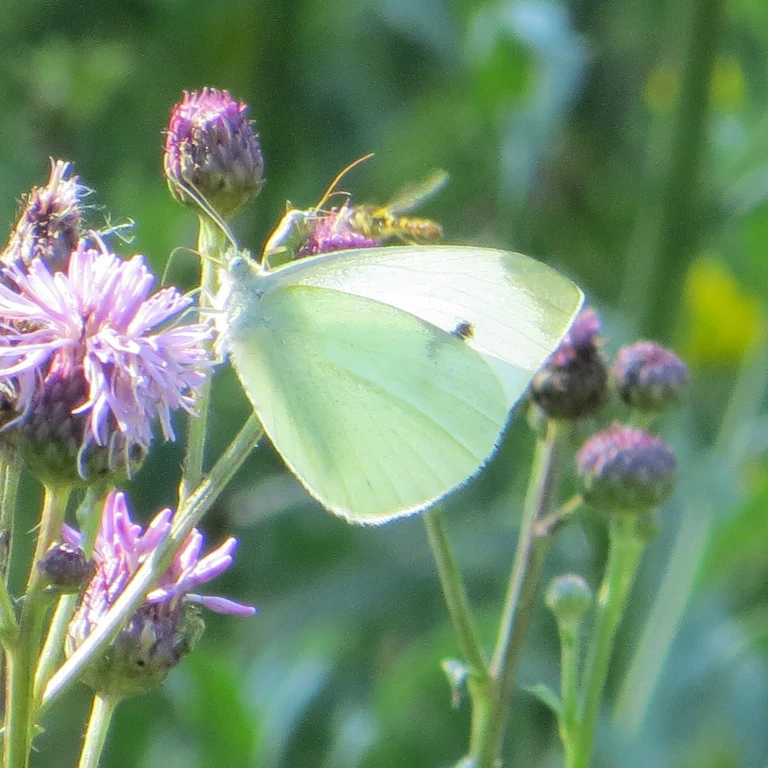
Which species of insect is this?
Pieris rapae
